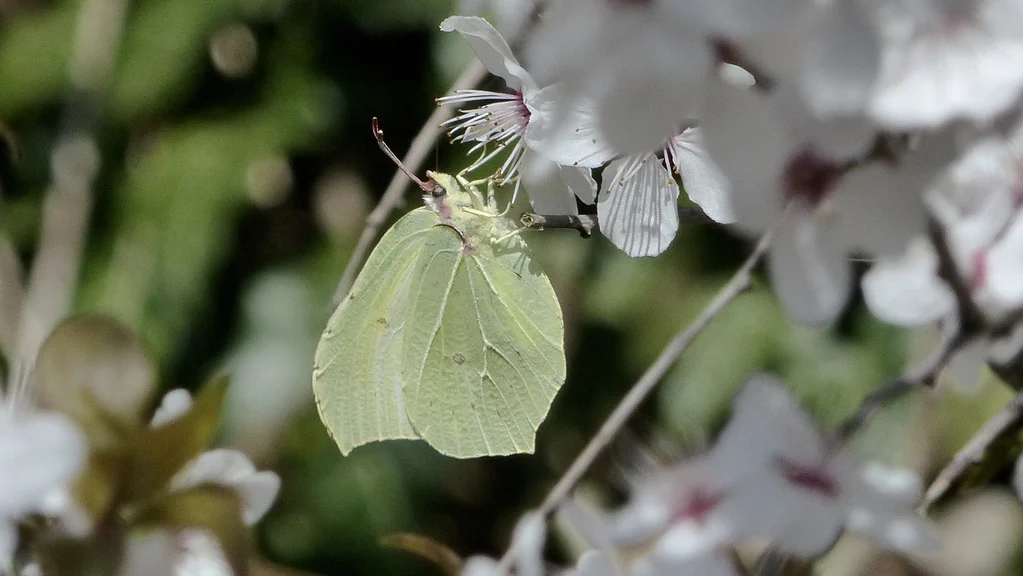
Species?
Gonepteryx rhamni
